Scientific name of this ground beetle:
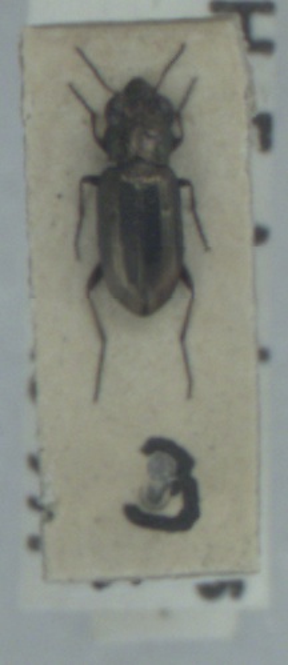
Notiophilus substriatus
